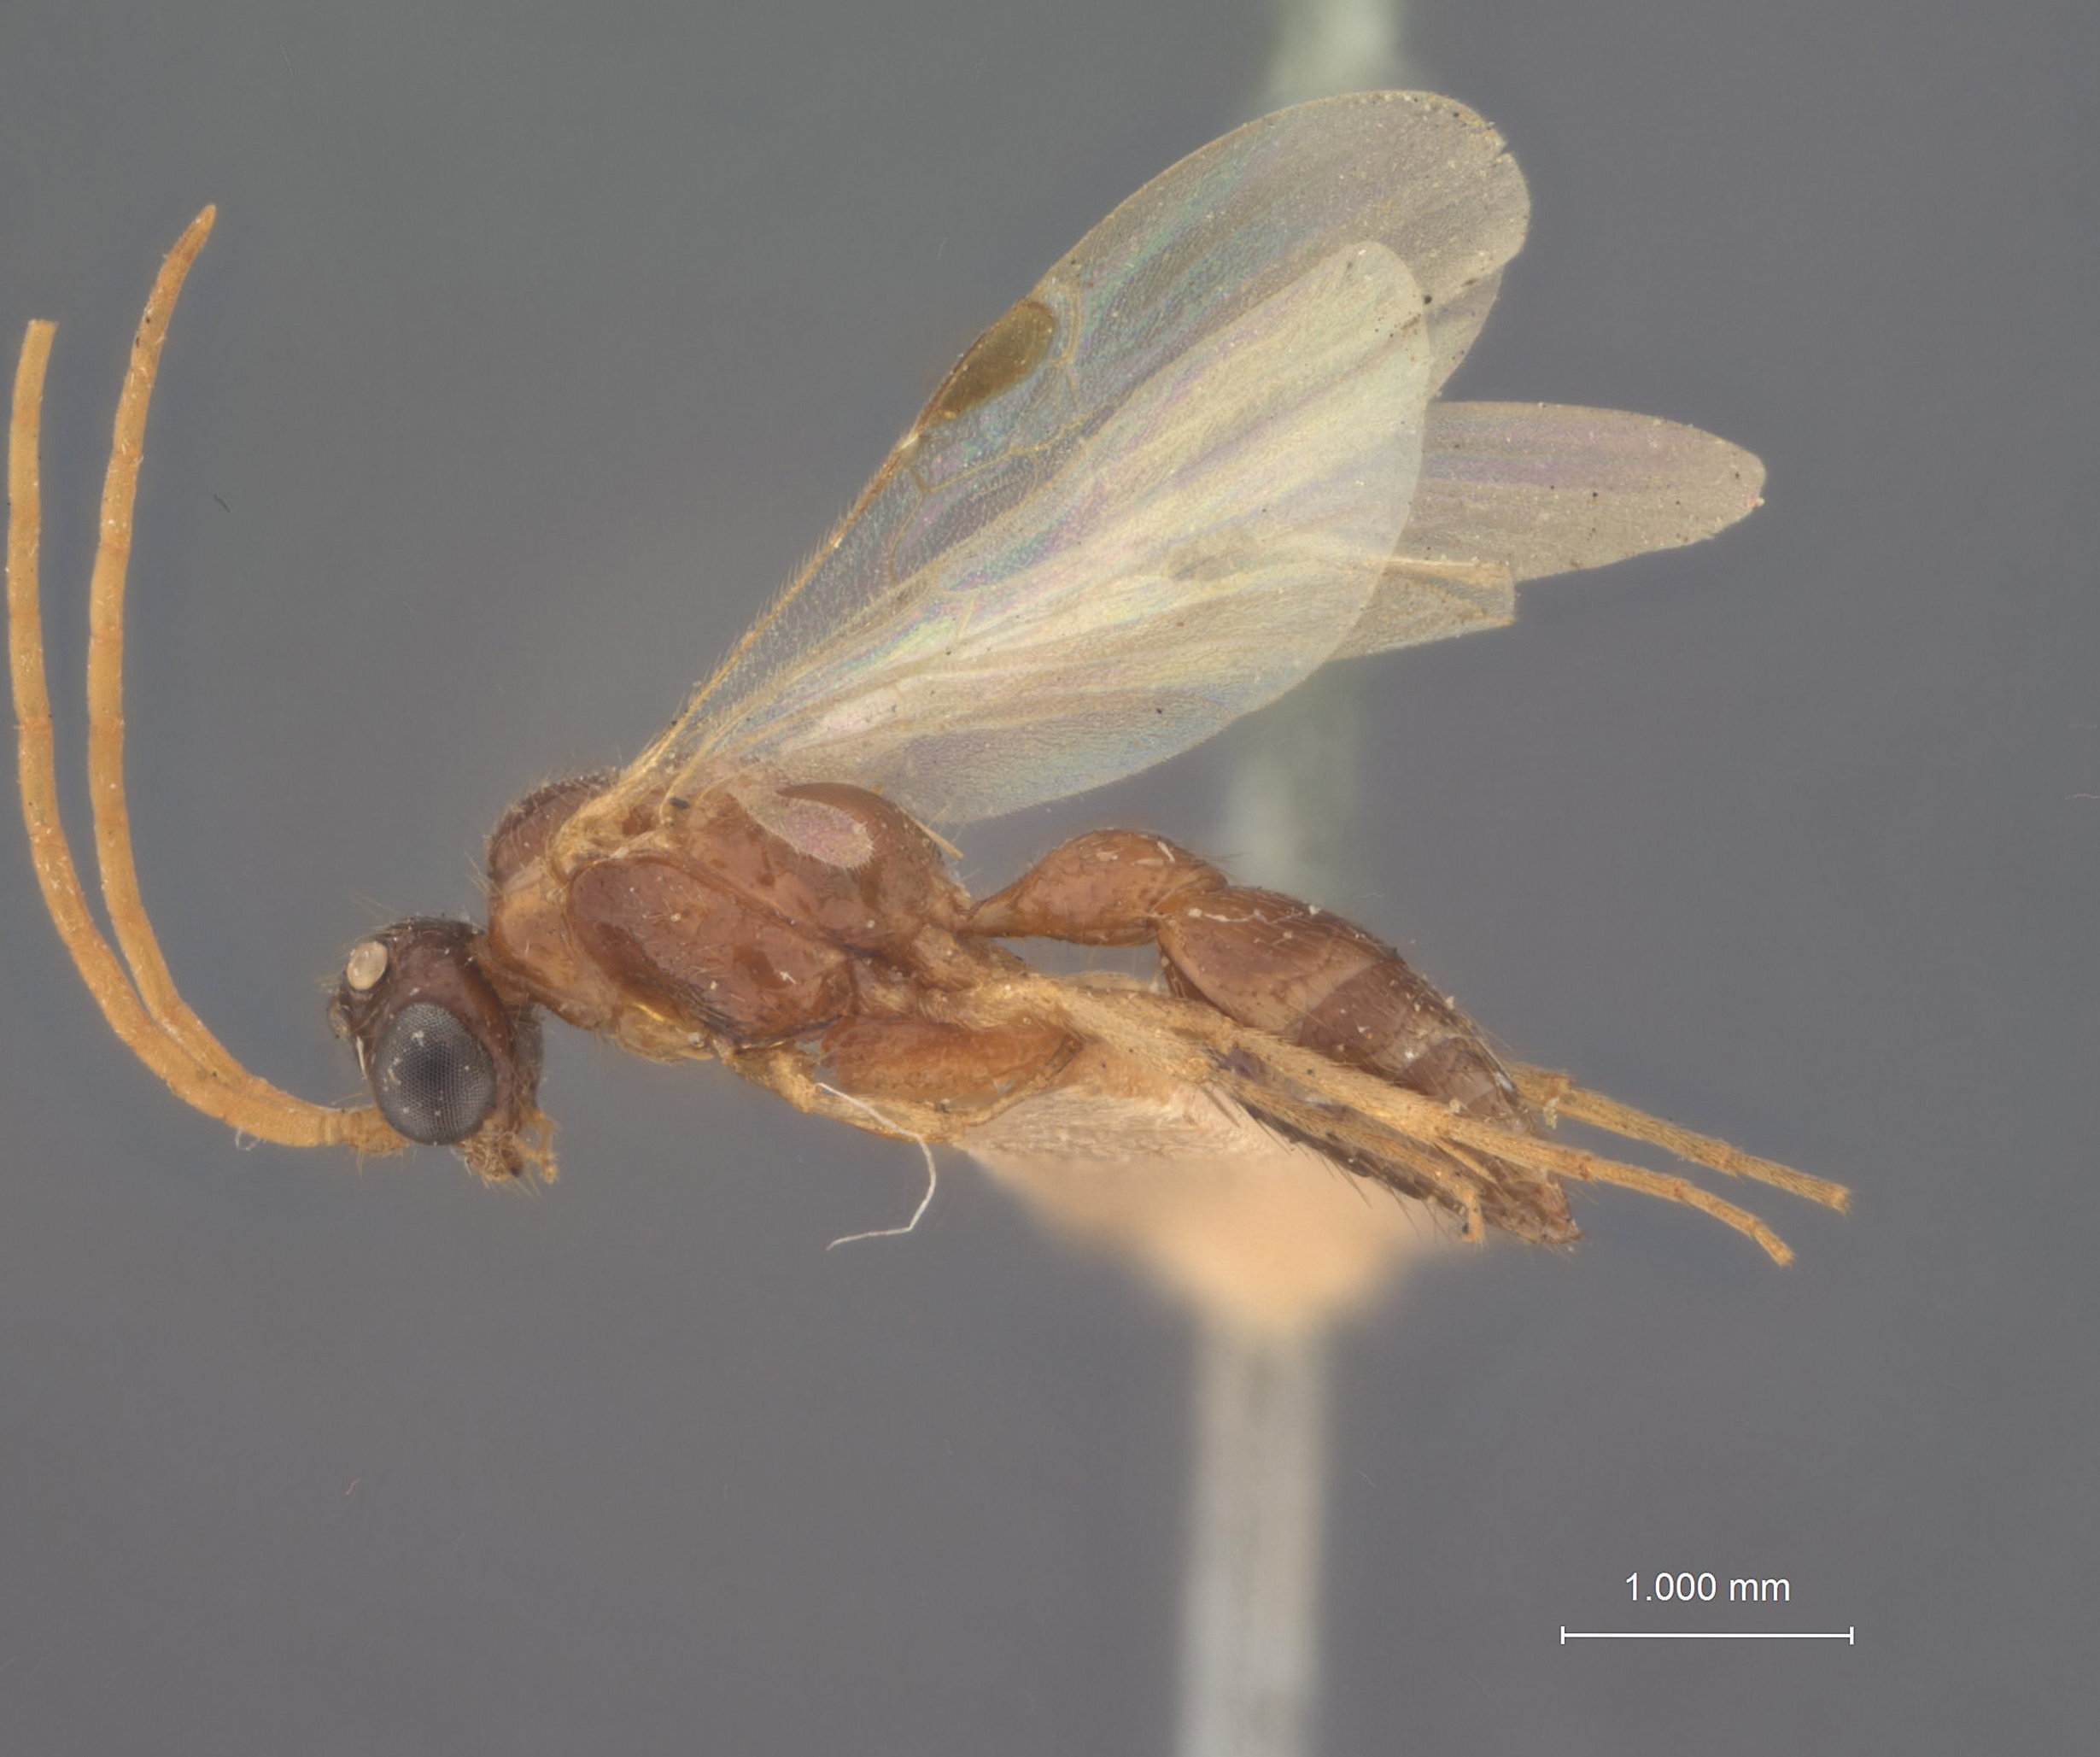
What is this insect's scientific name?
Brachycistis parva
